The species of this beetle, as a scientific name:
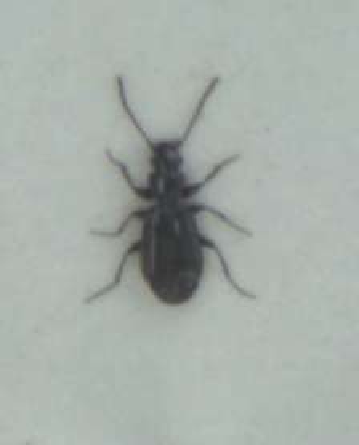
Microlestes maurus
